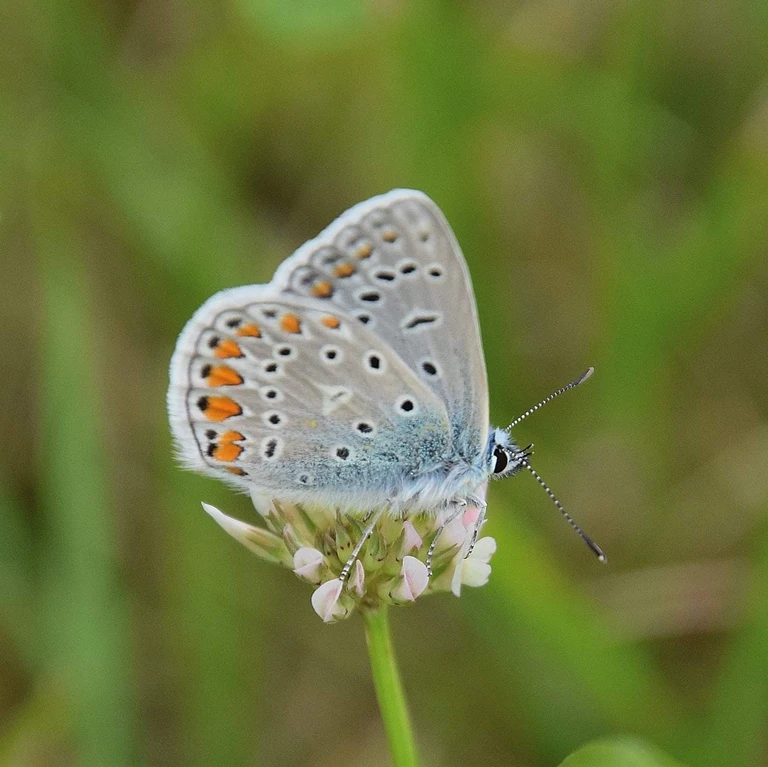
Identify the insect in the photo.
Polyommatus icarus
